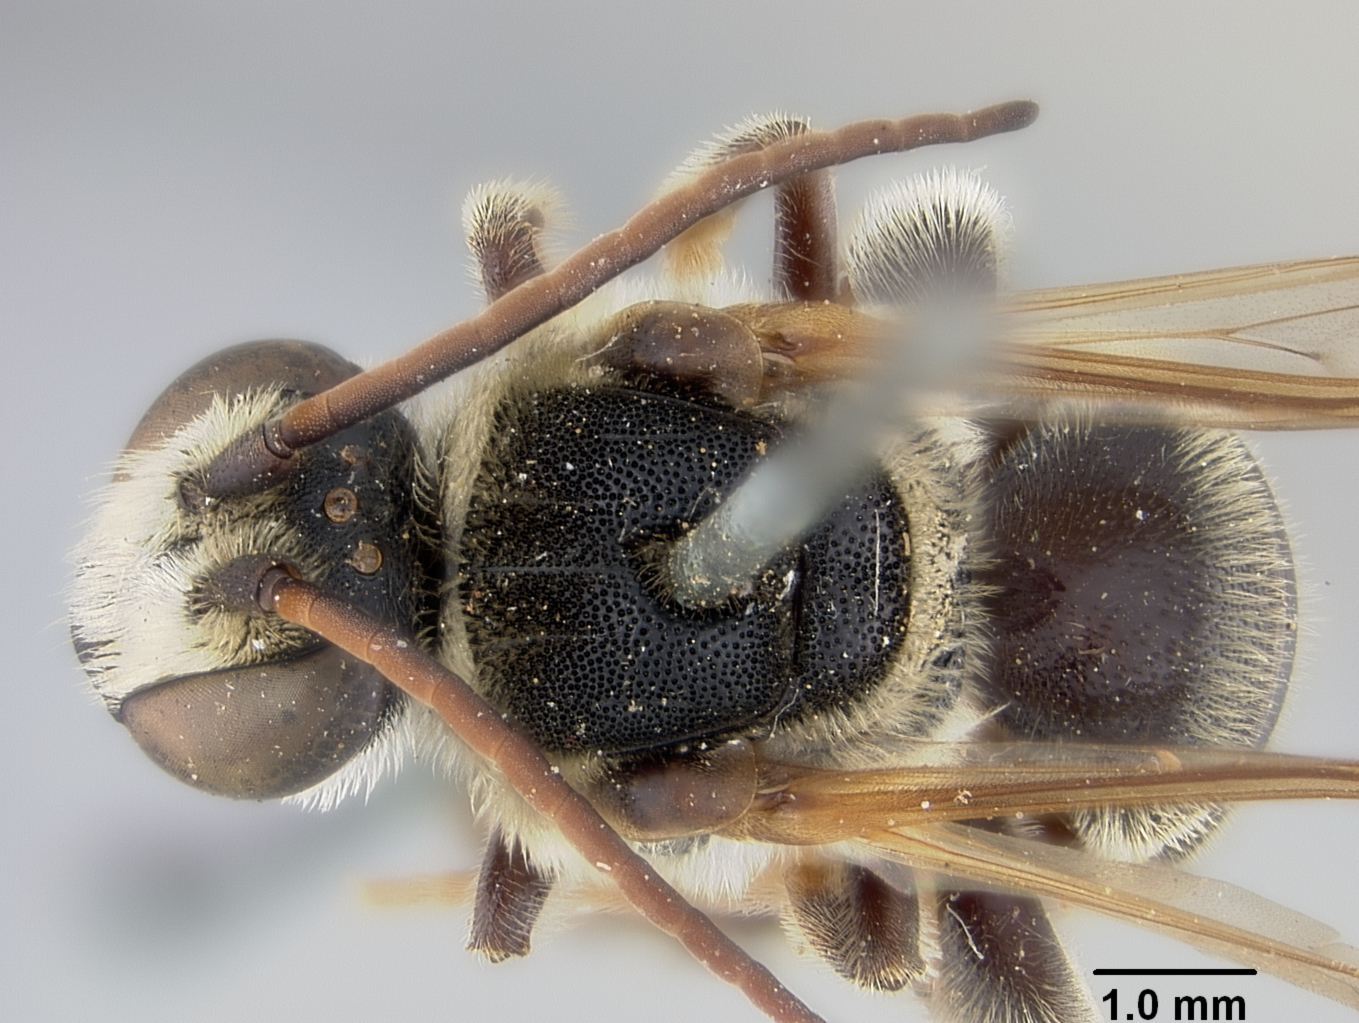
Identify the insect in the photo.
Nomia wickhami
